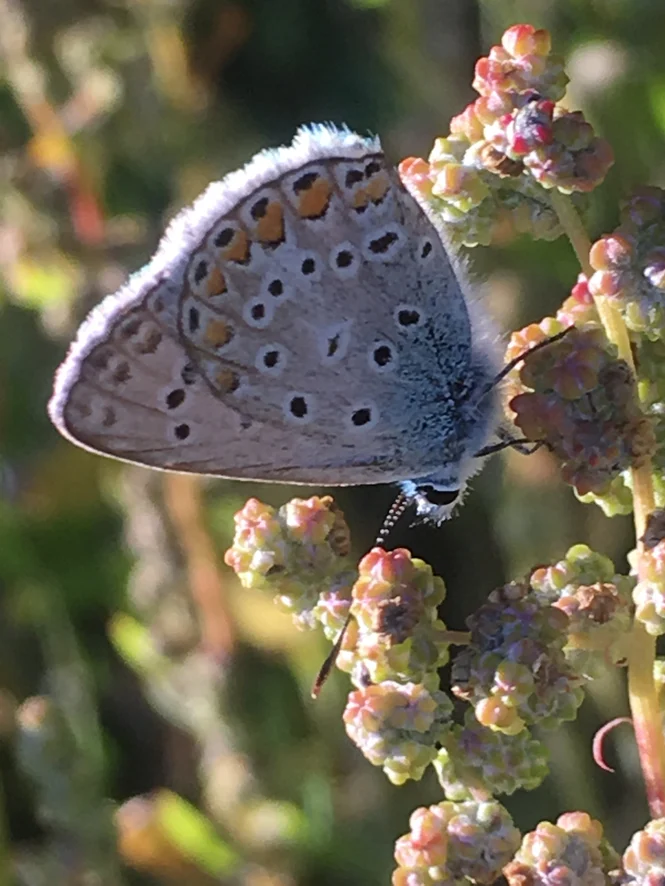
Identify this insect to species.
Polyommatus icarus
